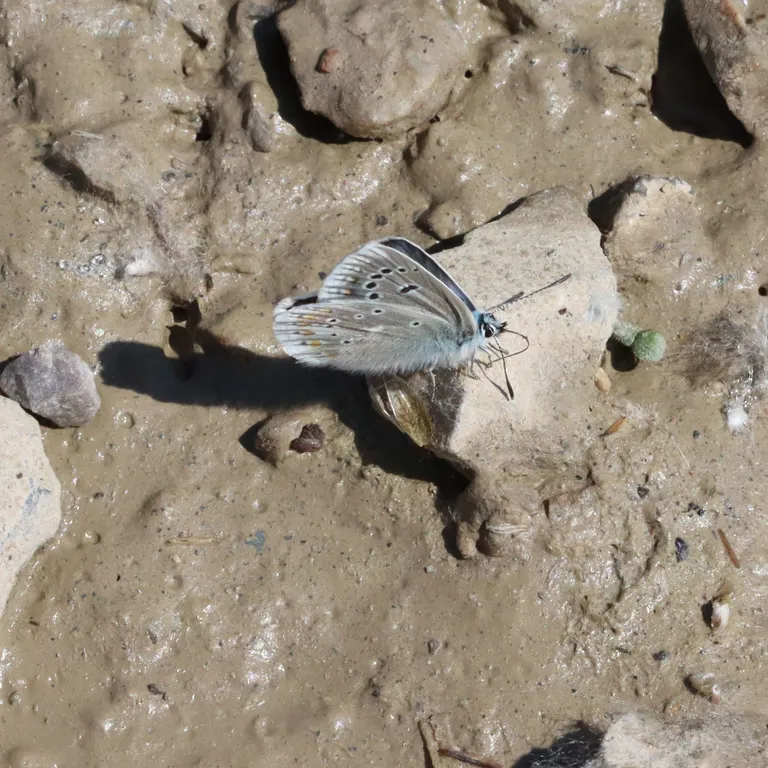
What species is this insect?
Polyommatus dorylas
